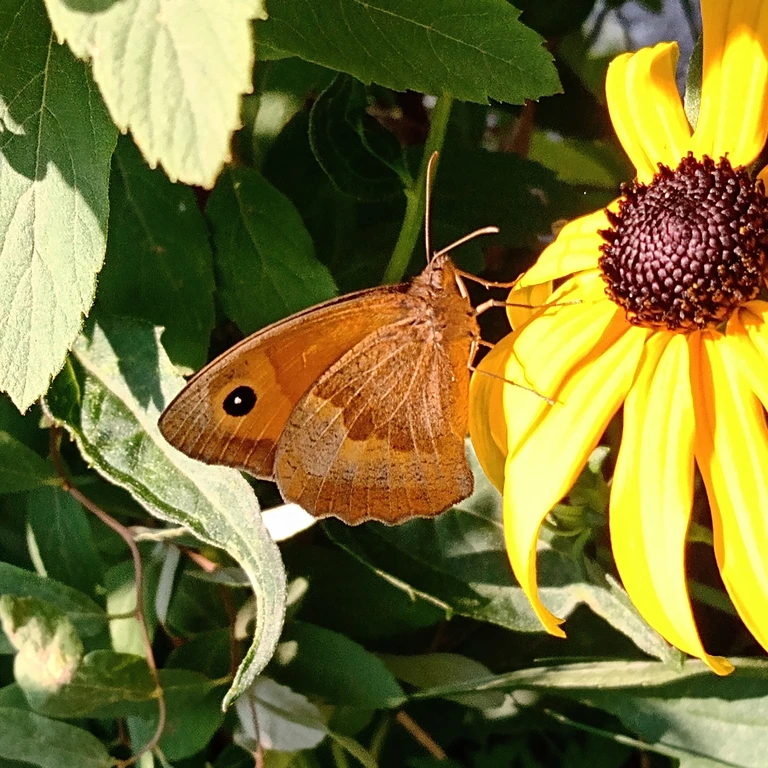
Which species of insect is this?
Maniola jurtina
